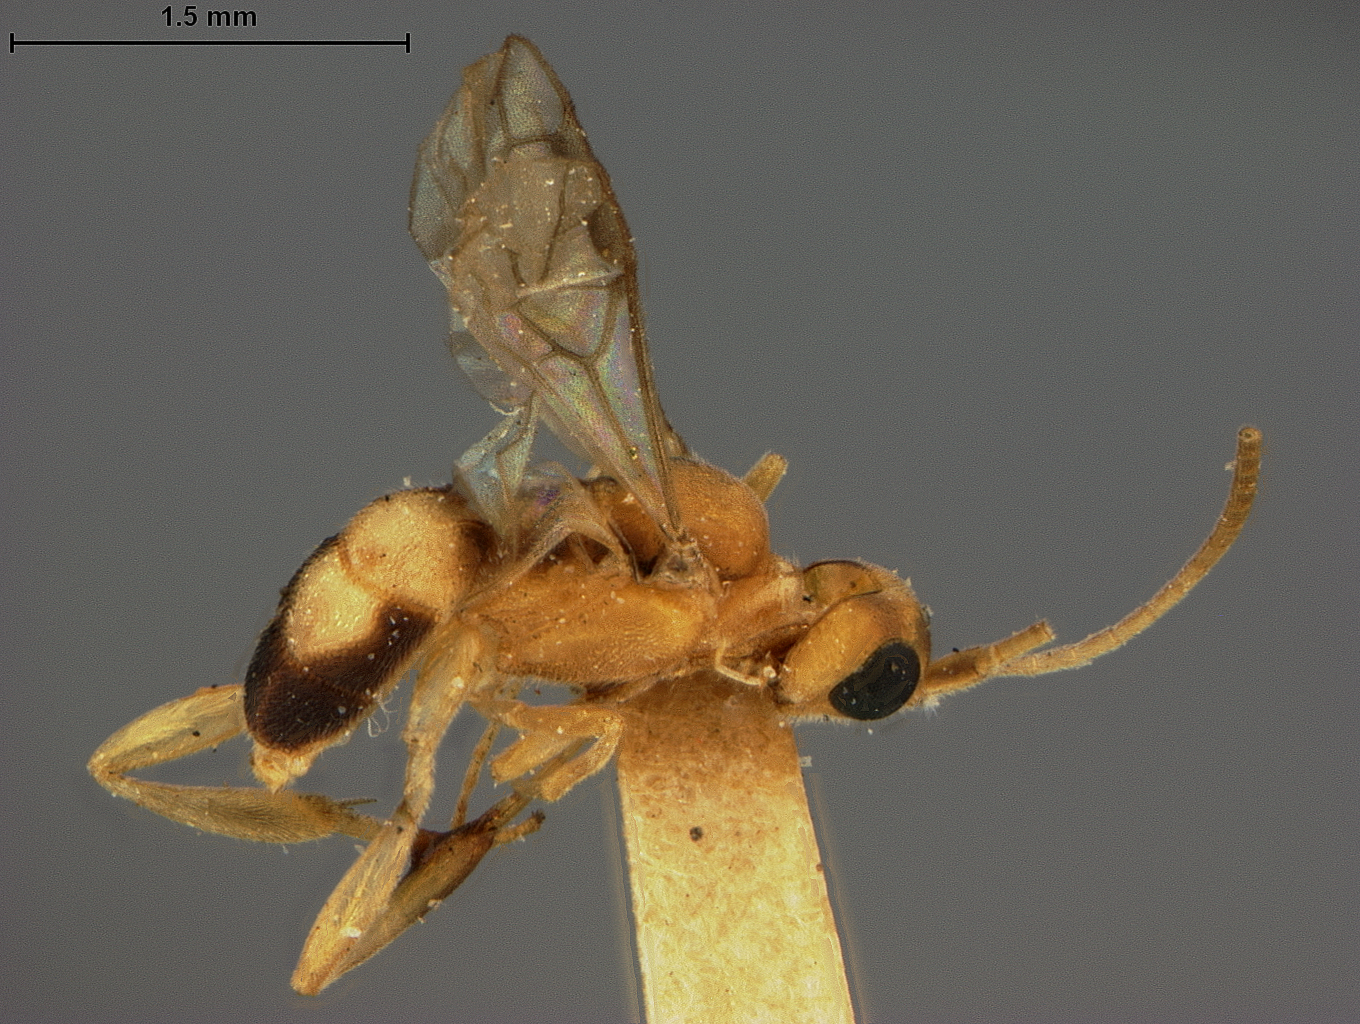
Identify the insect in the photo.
Phanerotoma hawaiiensis
